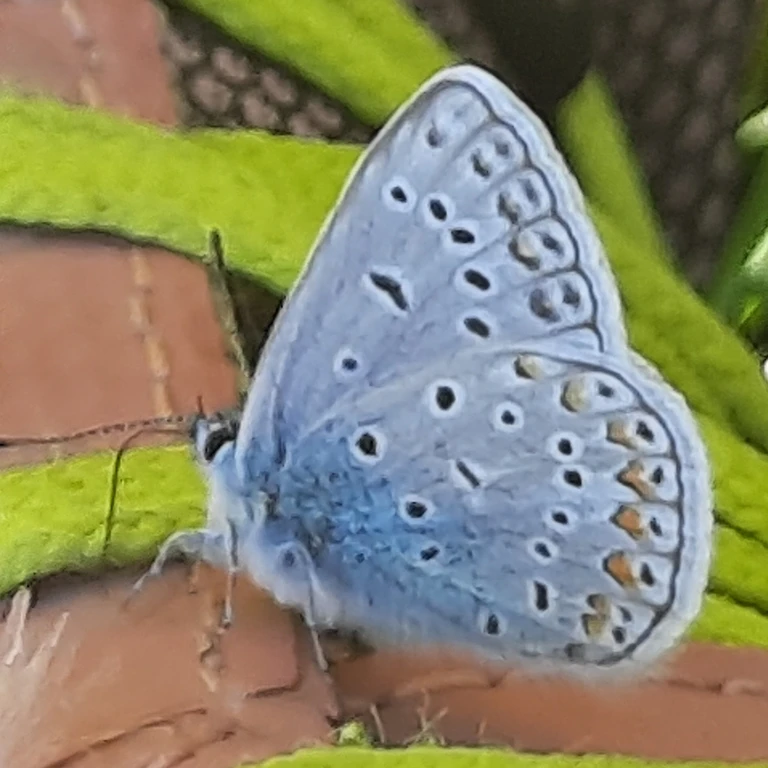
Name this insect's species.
Polyommatus icarus
